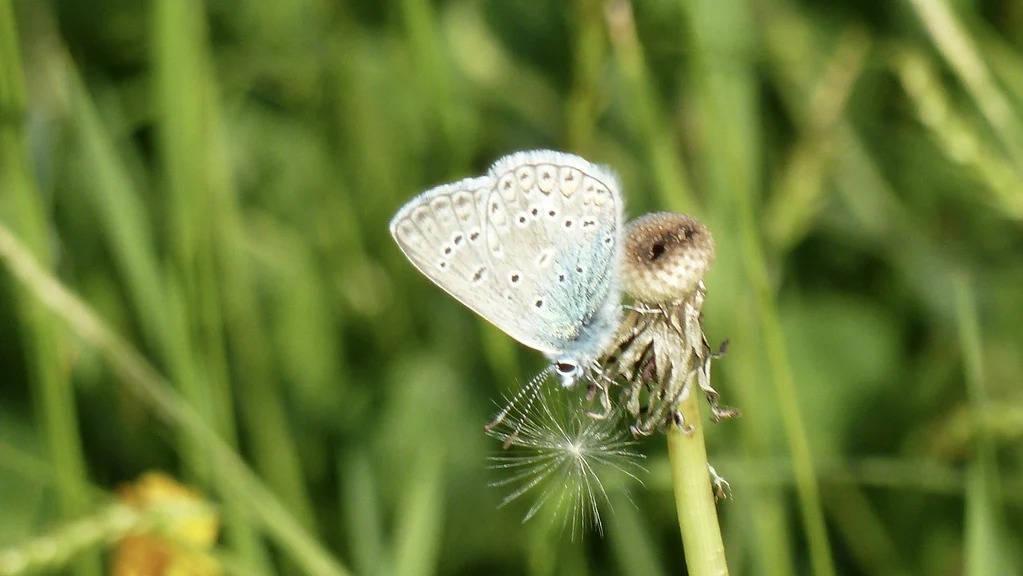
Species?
Polyommatus icarus
